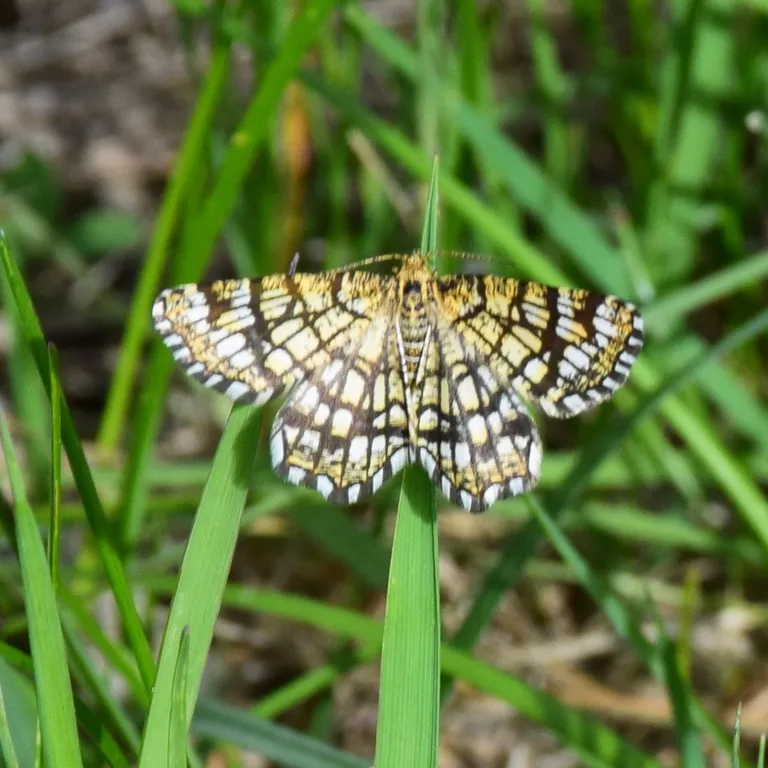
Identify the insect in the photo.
Chiasmia clathrata
